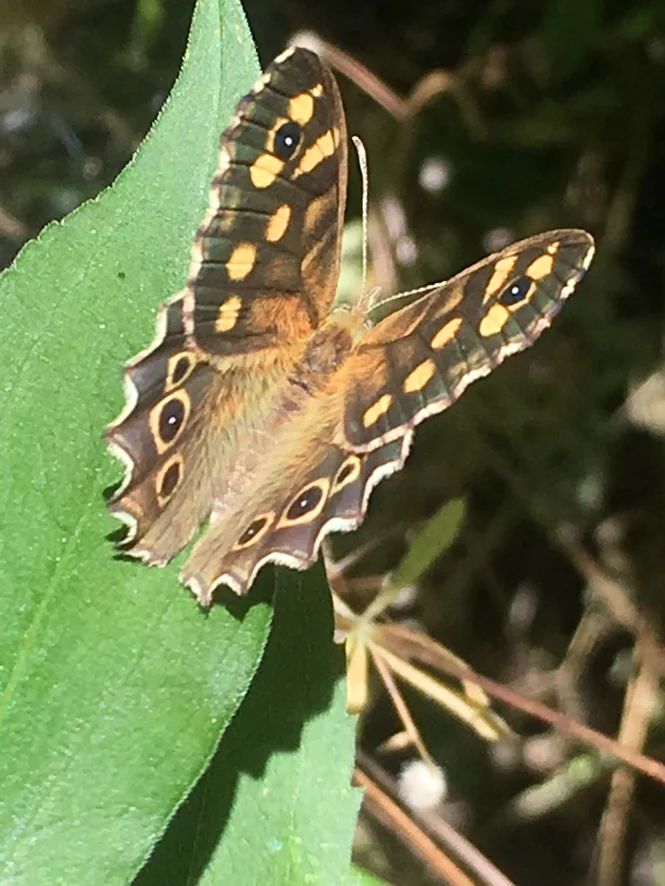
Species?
Pararge aegeria
